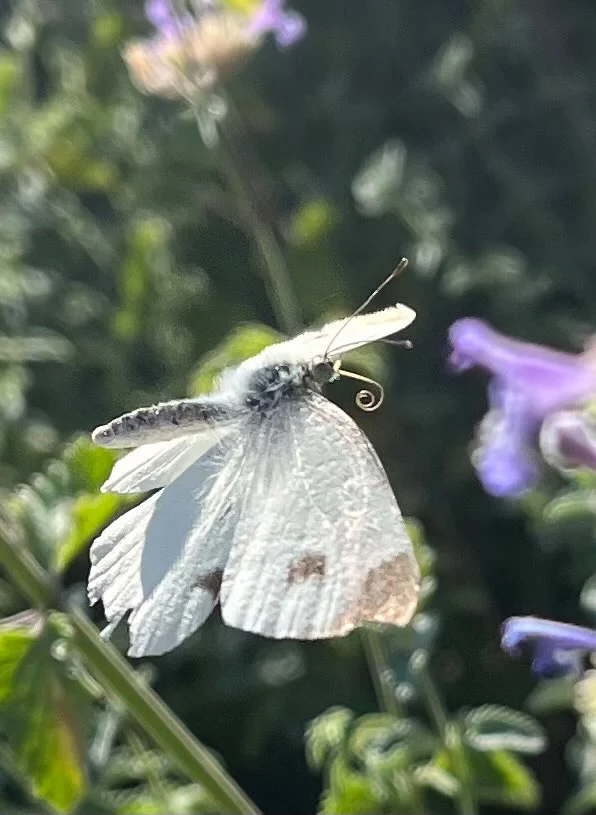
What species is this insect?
Pieris mannii
